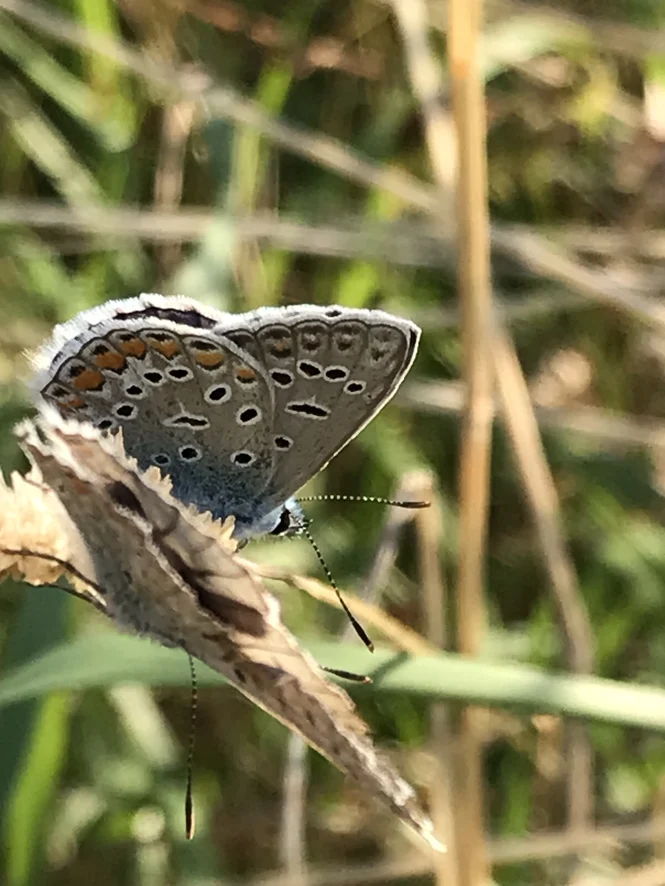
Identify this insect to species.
Polyommatus icarus
